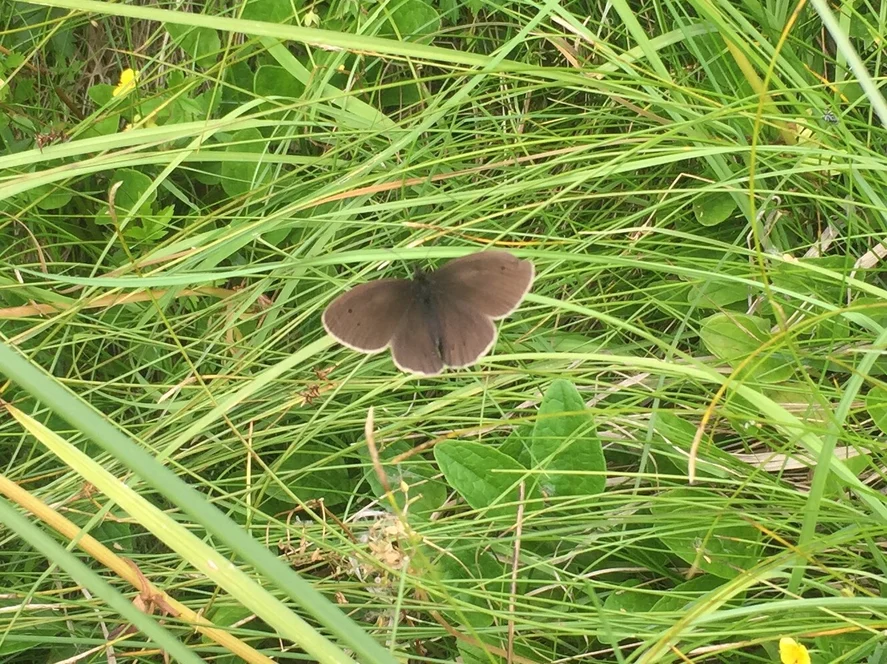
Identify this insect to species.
Maniola jurtina
